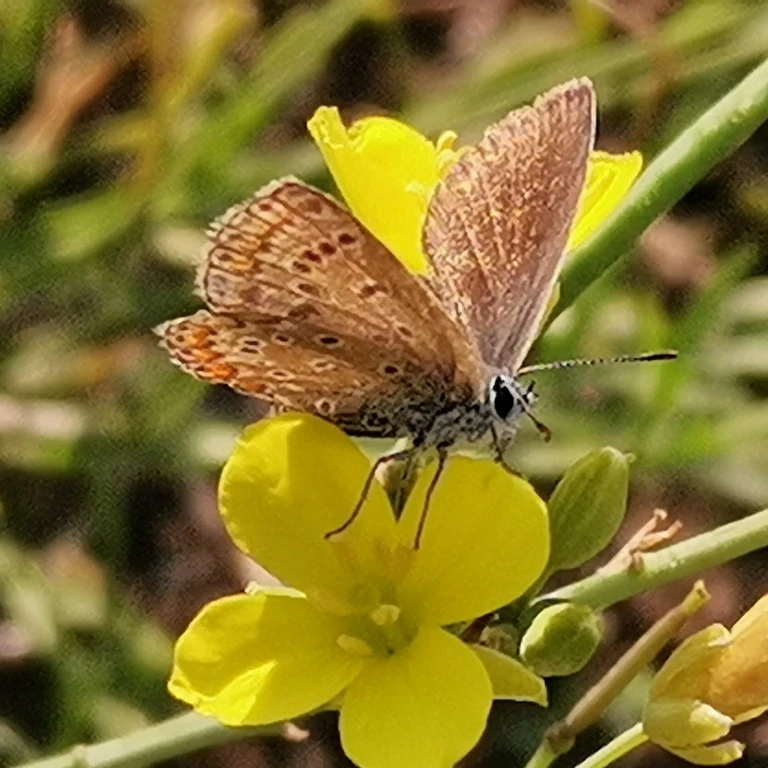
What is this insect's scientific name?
Polyommatus icarus
